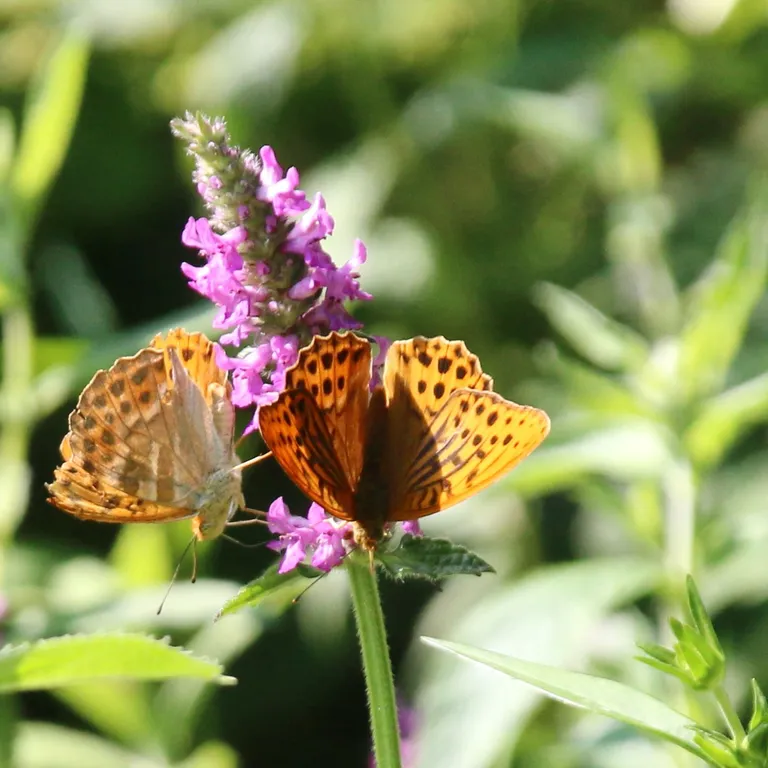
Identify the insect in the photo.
Argynnis paphia
